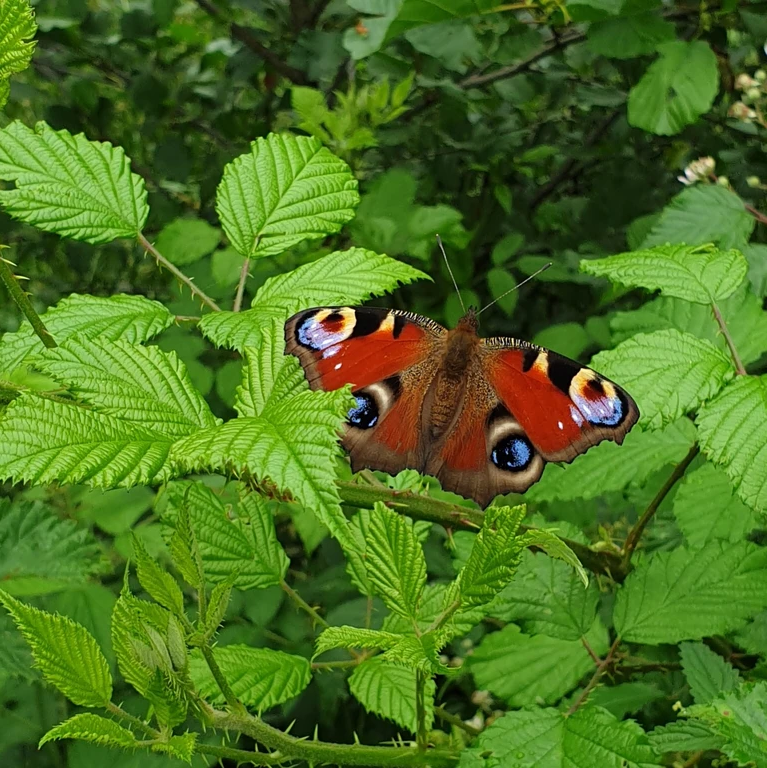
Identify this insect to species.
Aglais io
